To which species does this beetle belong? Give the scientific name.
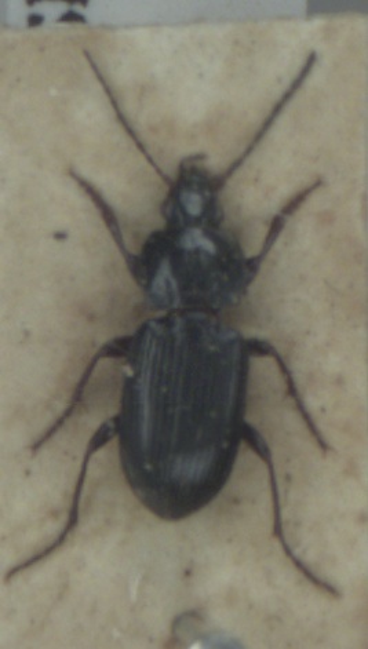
Pterostichus vernalis
